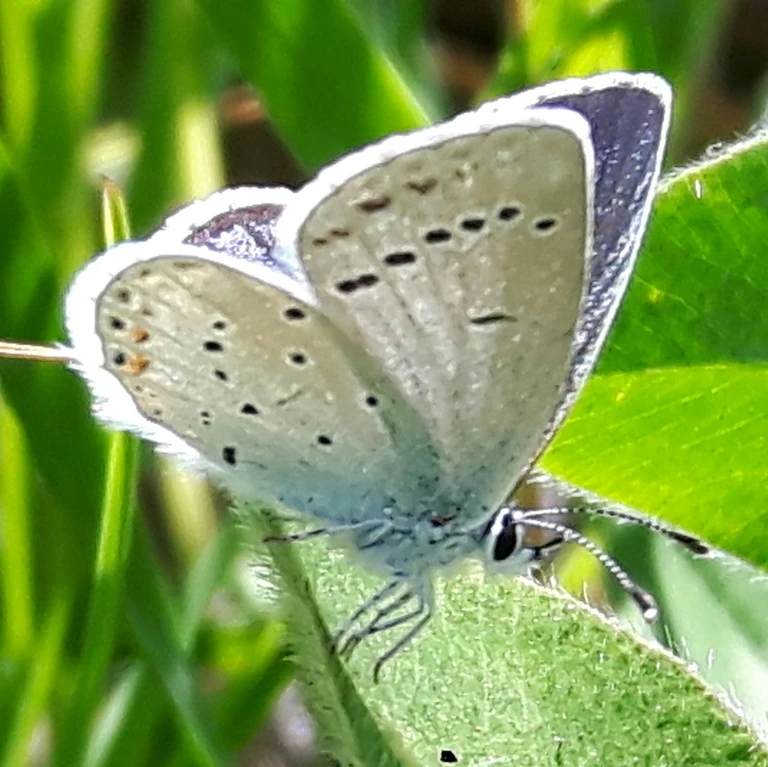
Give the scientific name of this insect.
Cupido argiades (also Elkalyce argiades)
